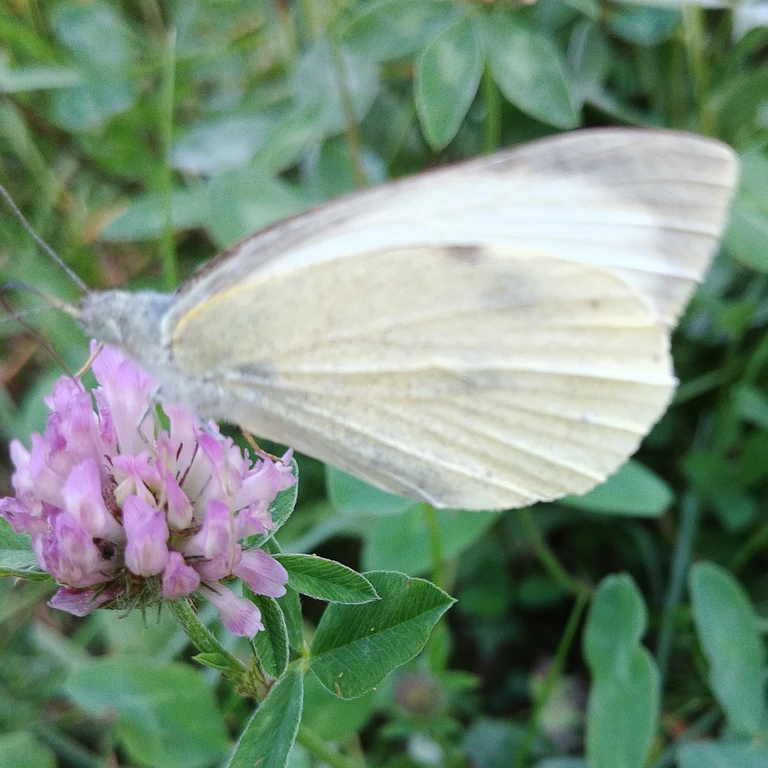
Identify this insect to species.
Pieris brassicae
